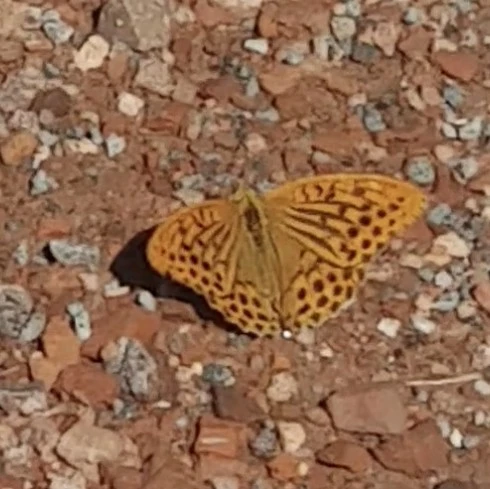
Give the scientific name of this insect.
Argynnis paphia
